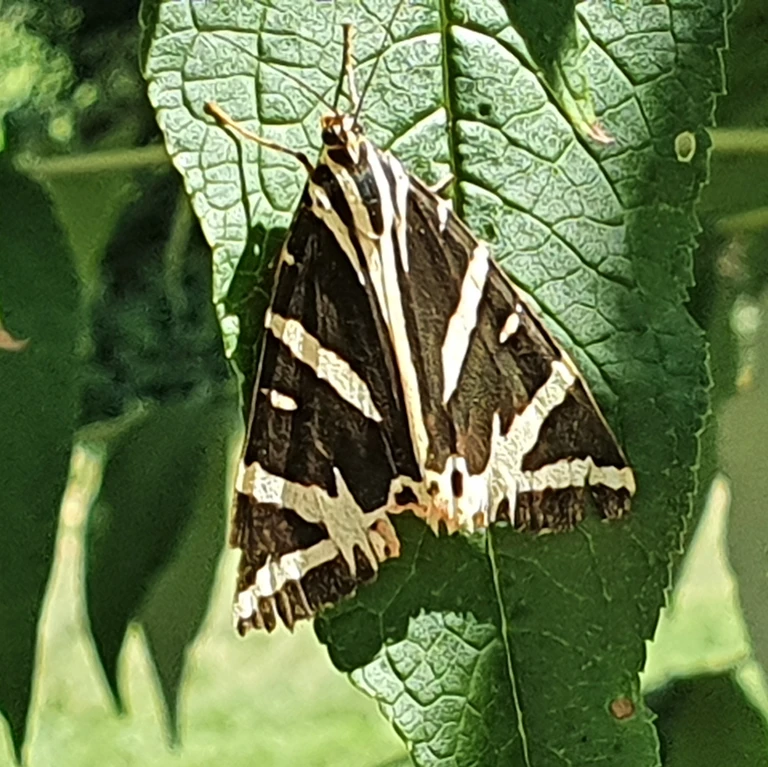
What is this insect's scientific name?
Euplagia quadripunctaria
